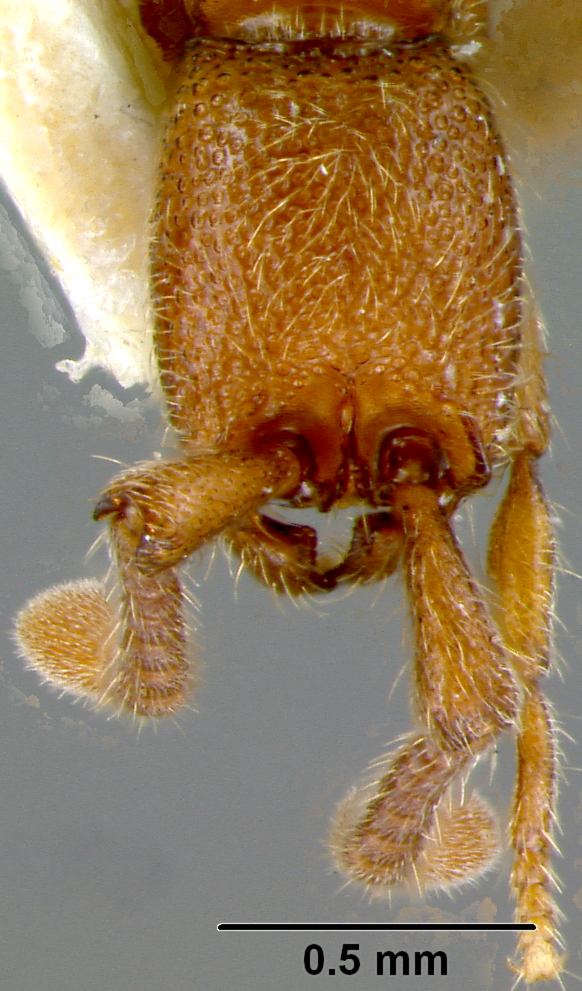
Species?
Cerapachys augustae
